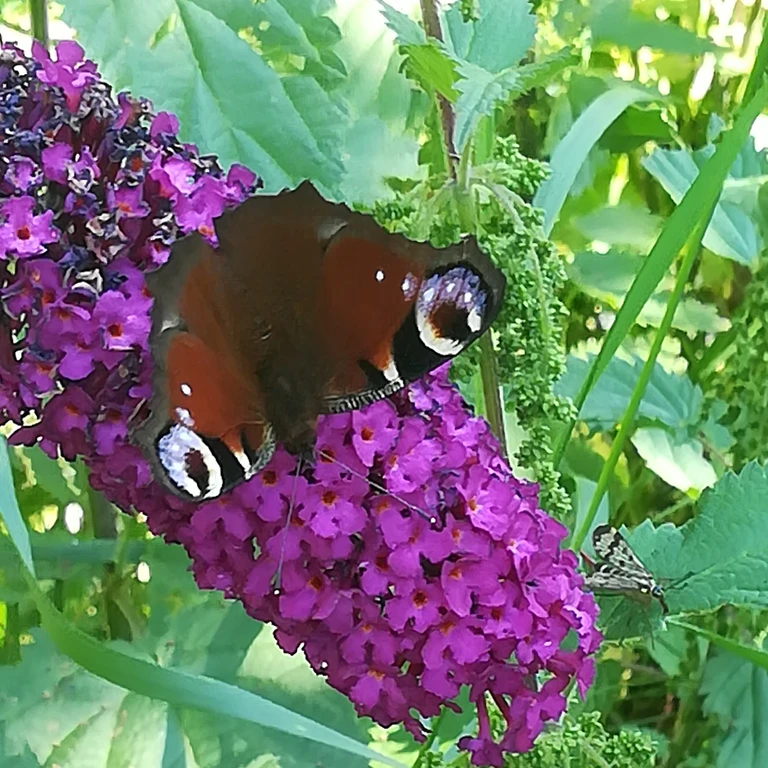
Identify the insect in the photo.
Aglais io
